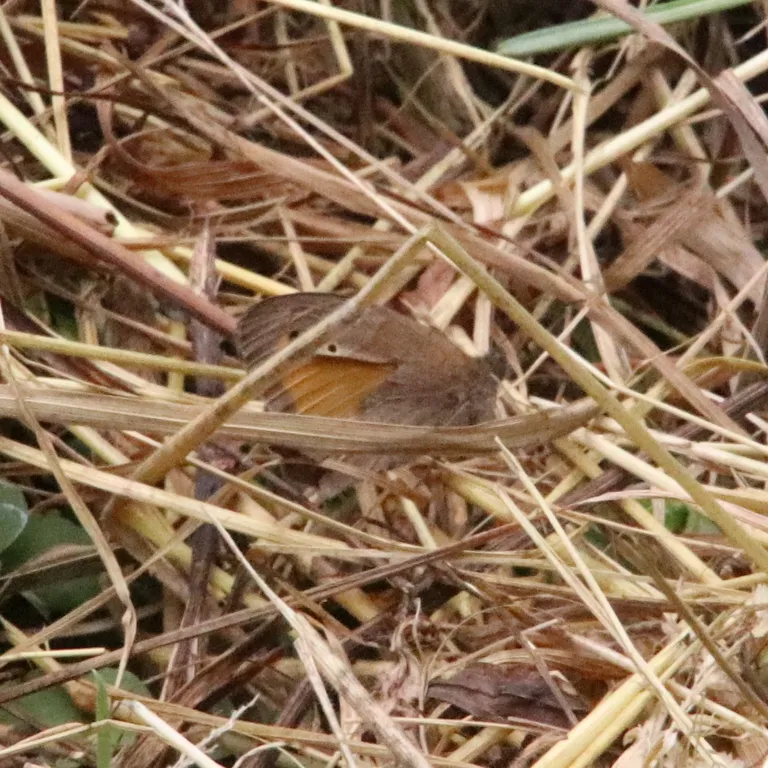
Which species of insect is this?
Maniola jurtina
